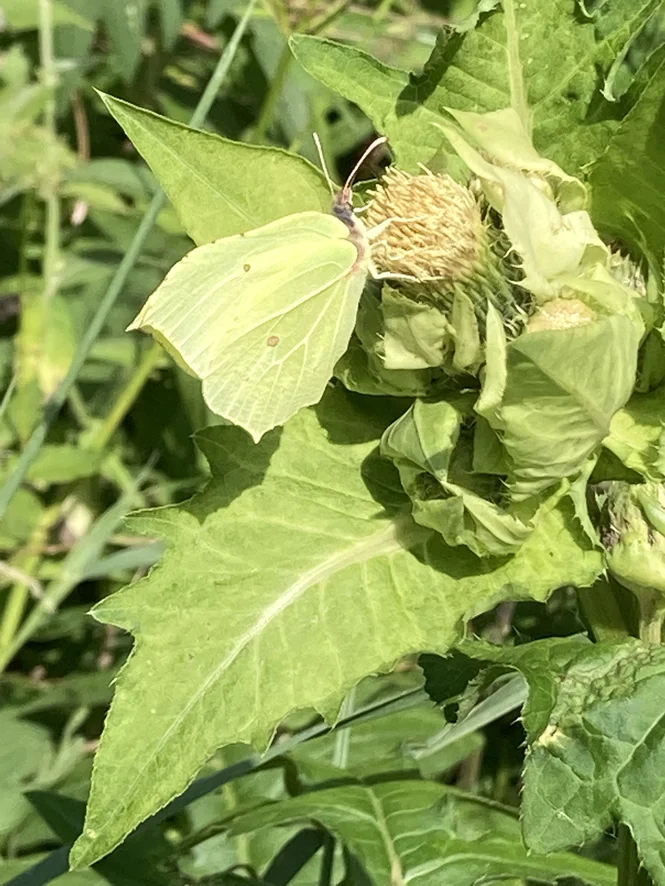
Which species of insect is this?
Gonepteryx rhamni
